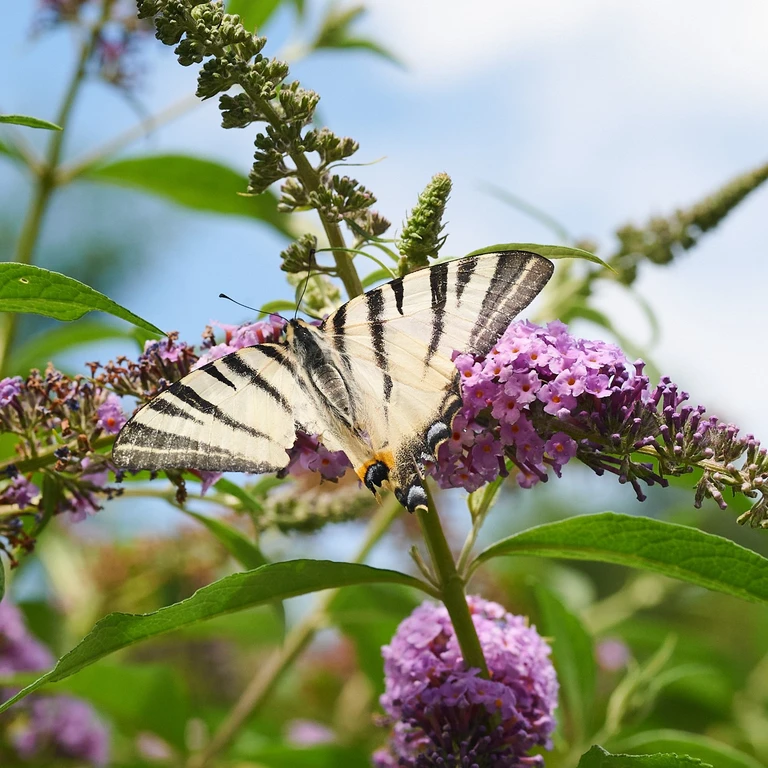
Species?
Iphiclides podalirius
